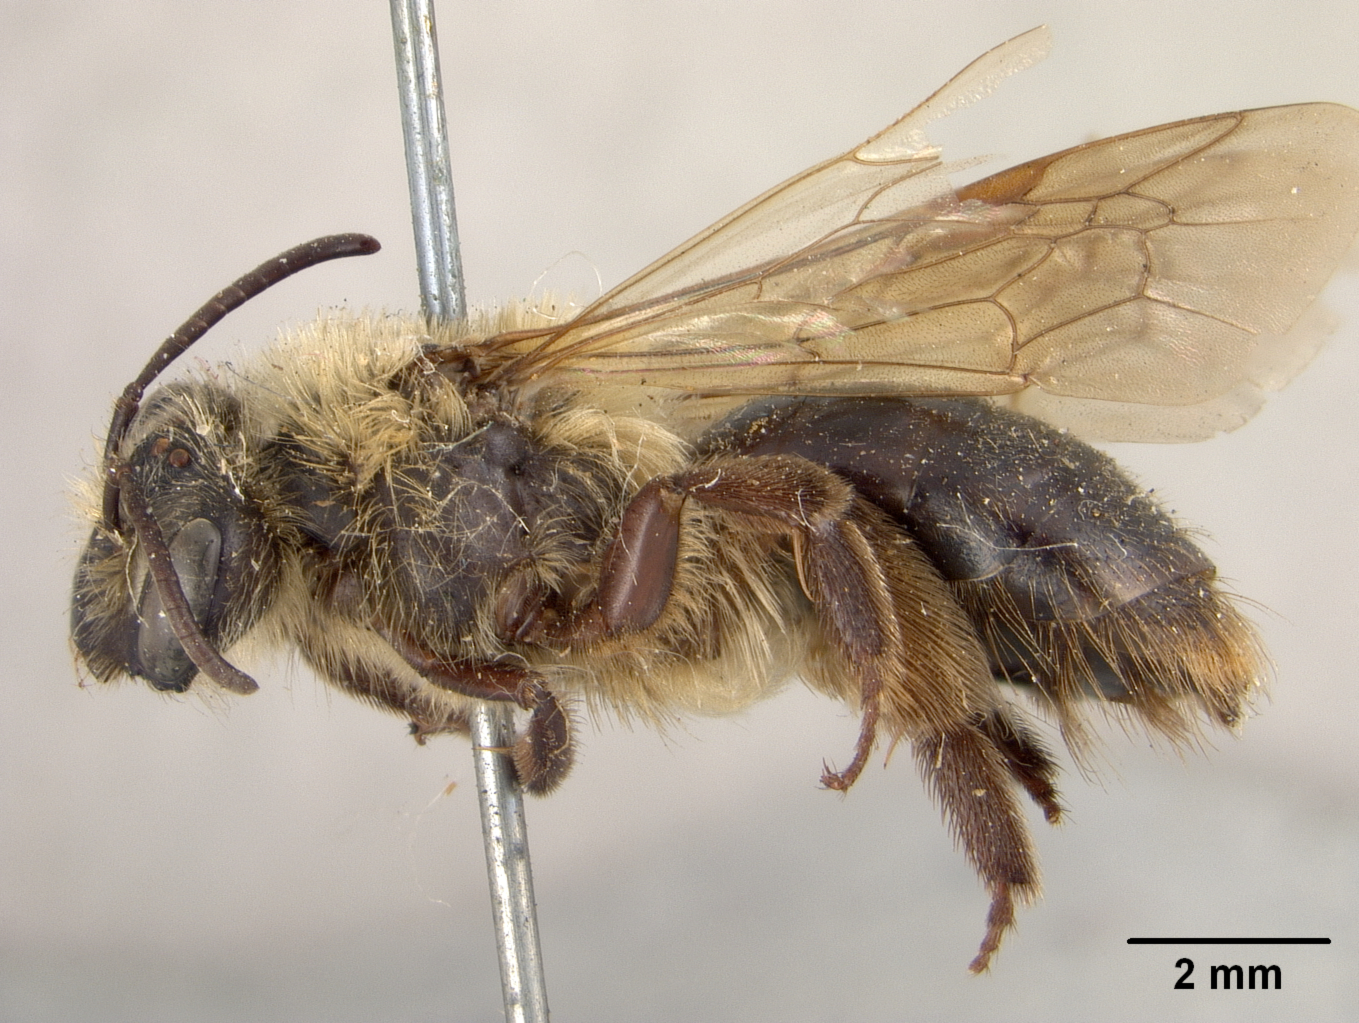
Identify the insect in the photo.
Andrena dunningi
